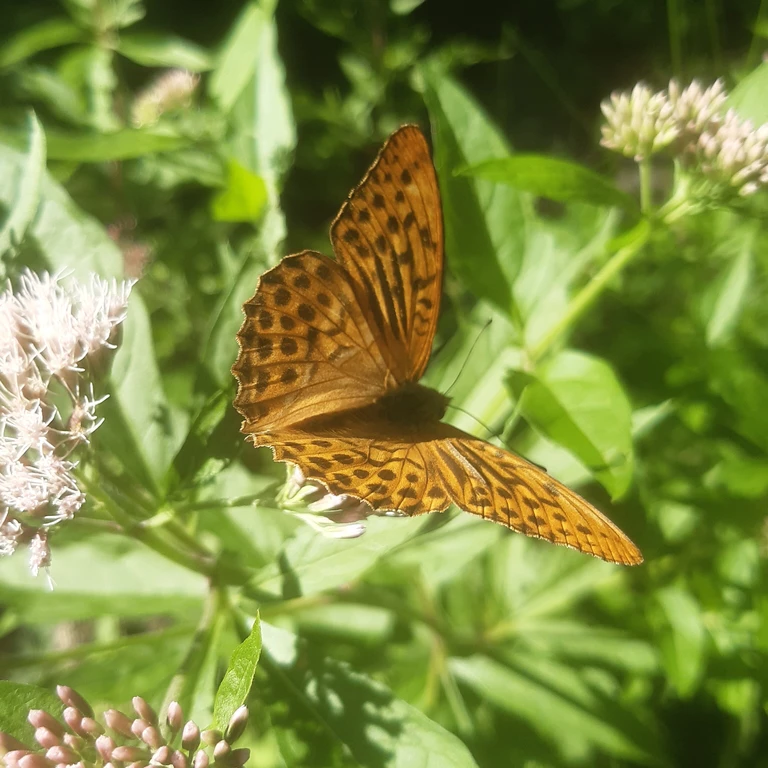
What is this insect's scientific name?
Argynnis paphia
